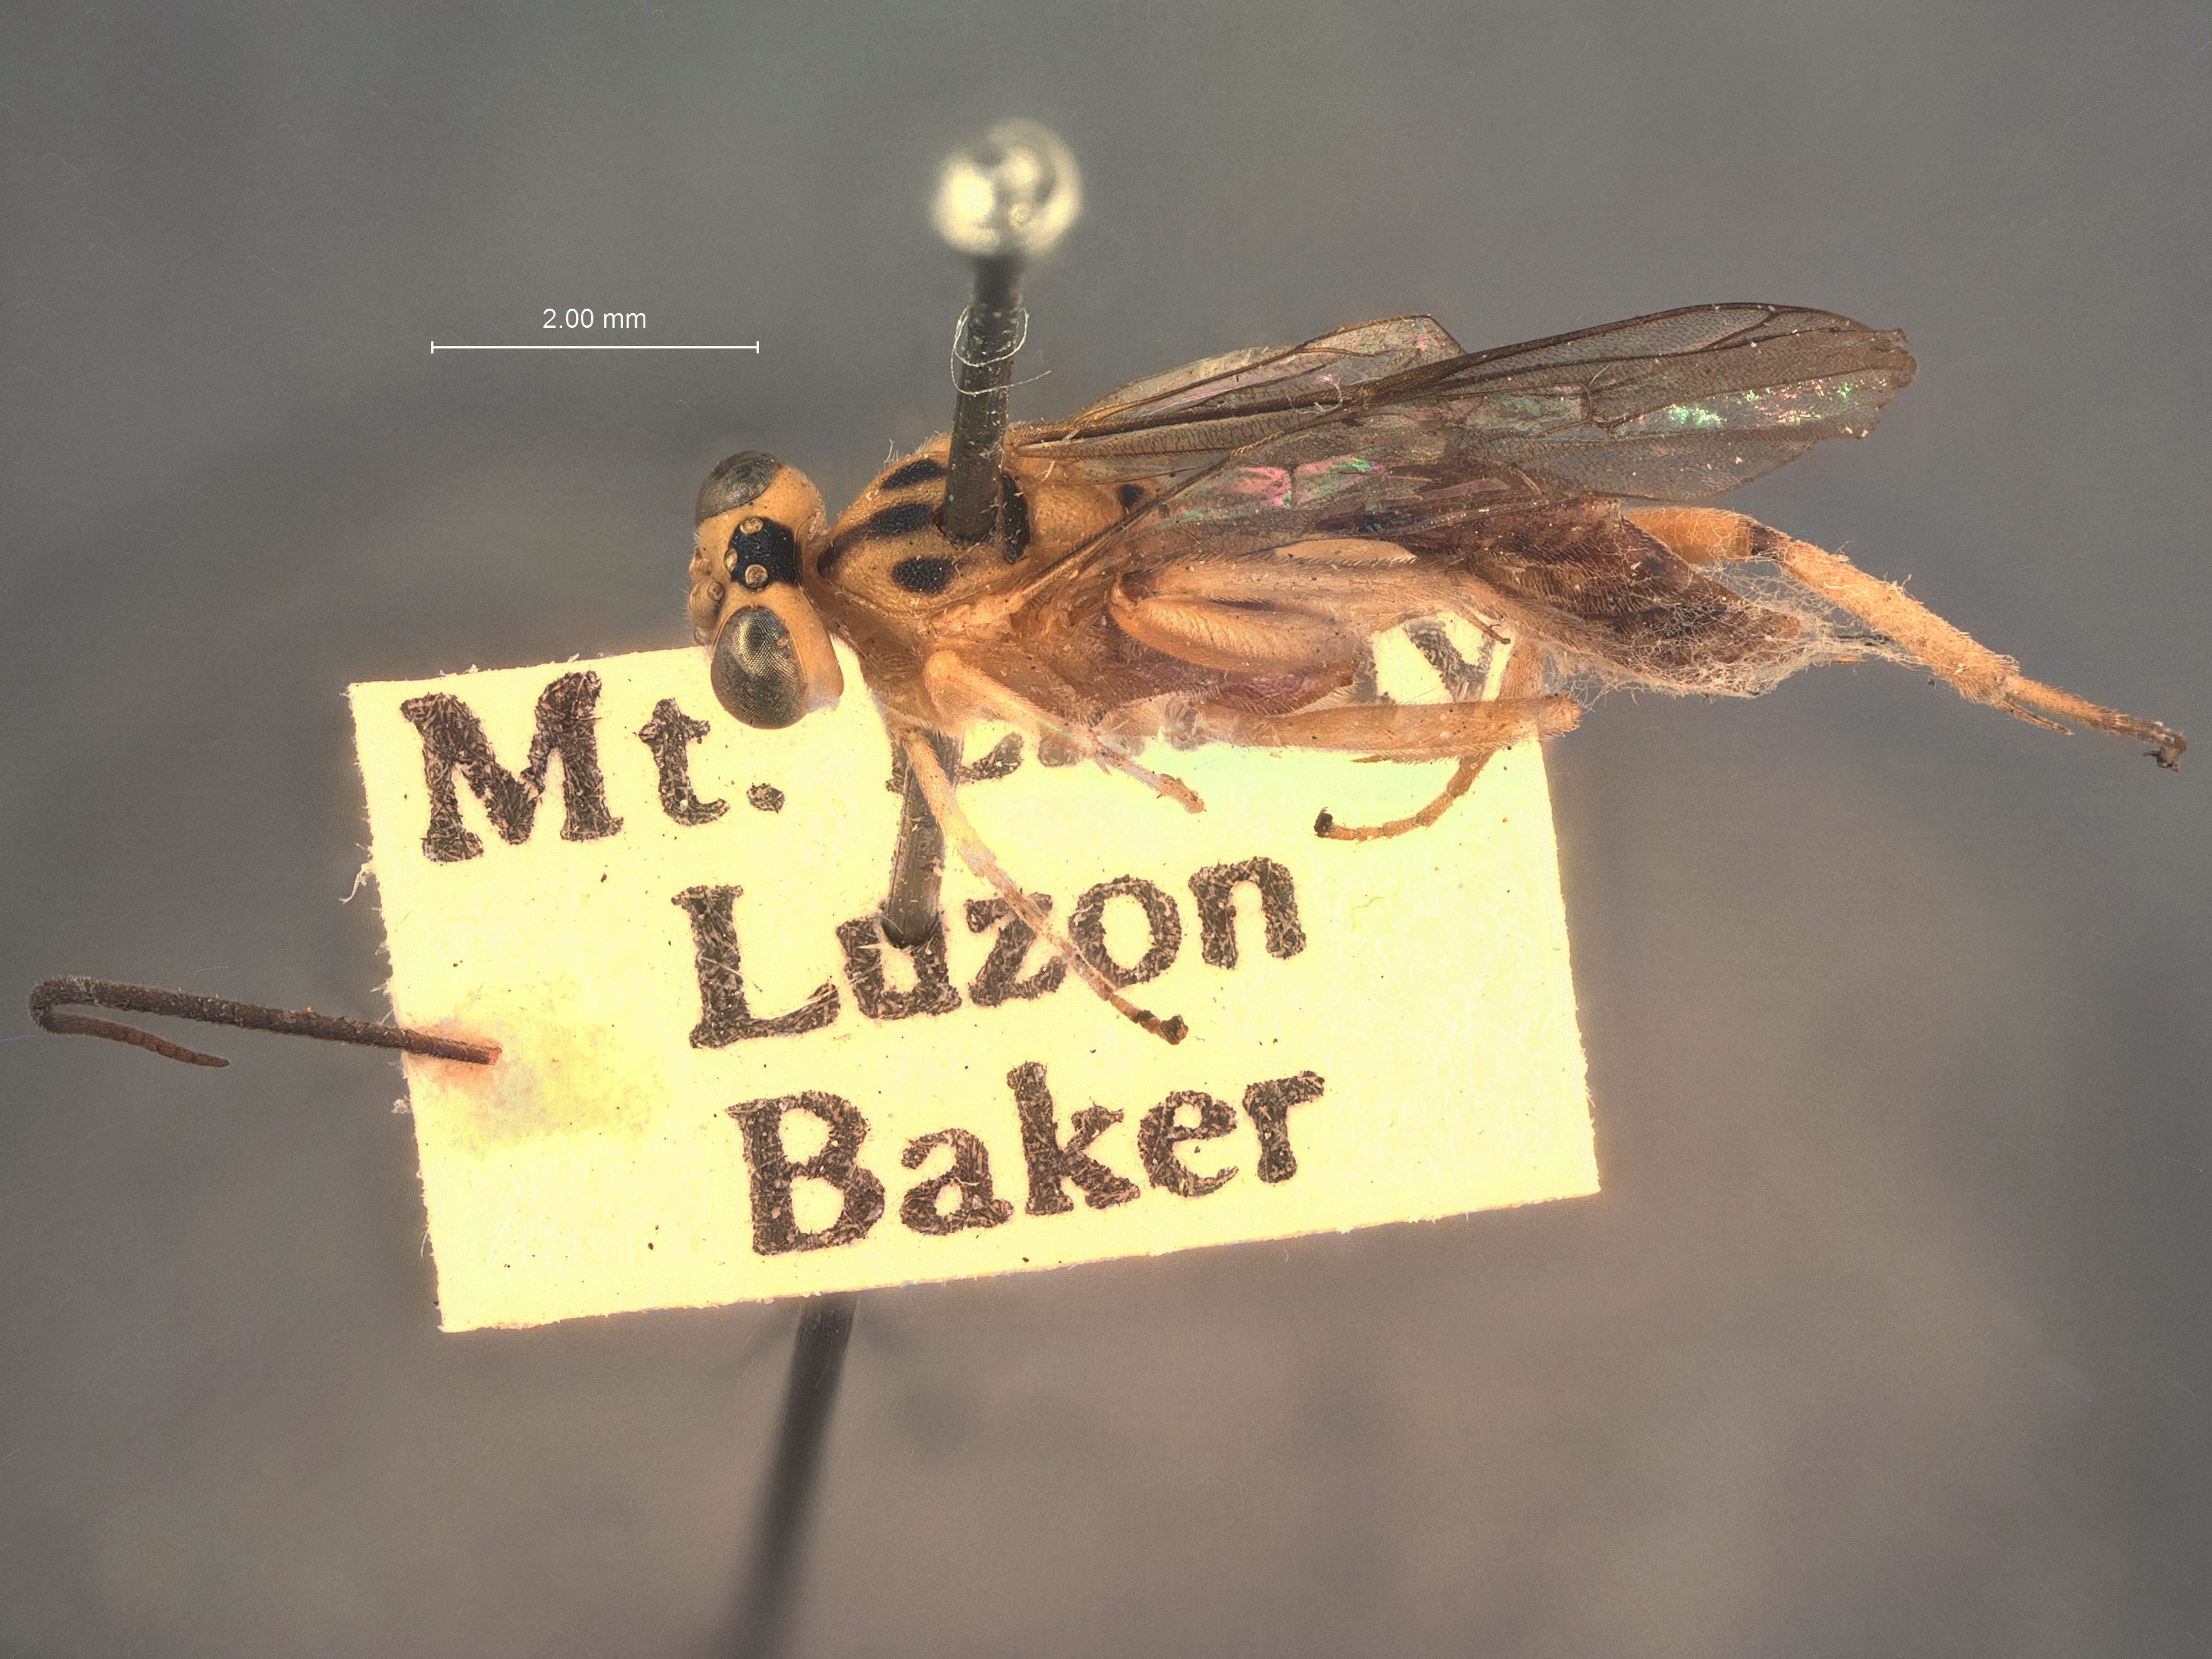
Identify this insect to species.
Hyposoter flavus
